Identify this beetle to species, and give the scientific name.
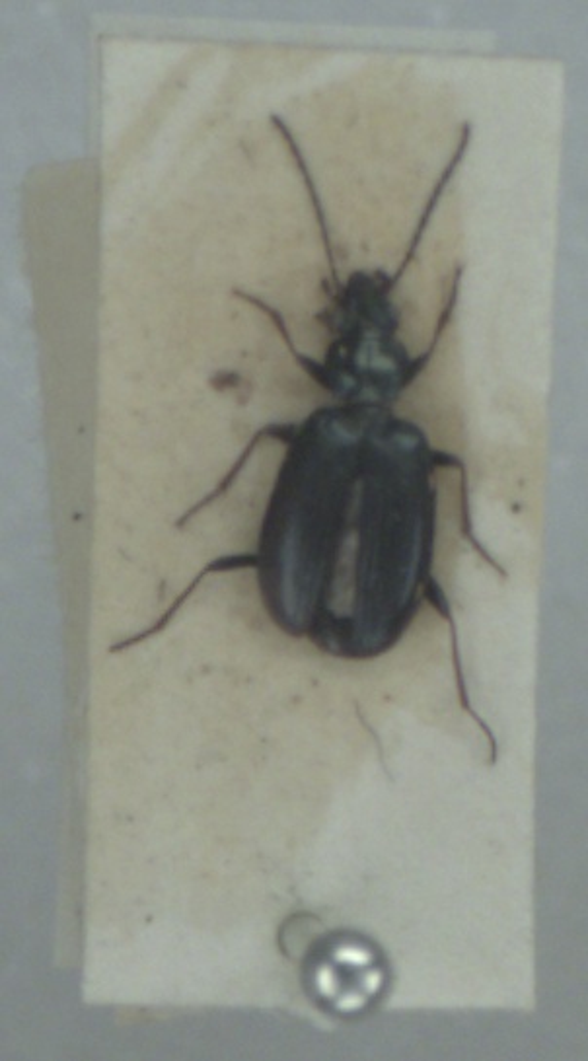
Bembidion atrocaeruleum
